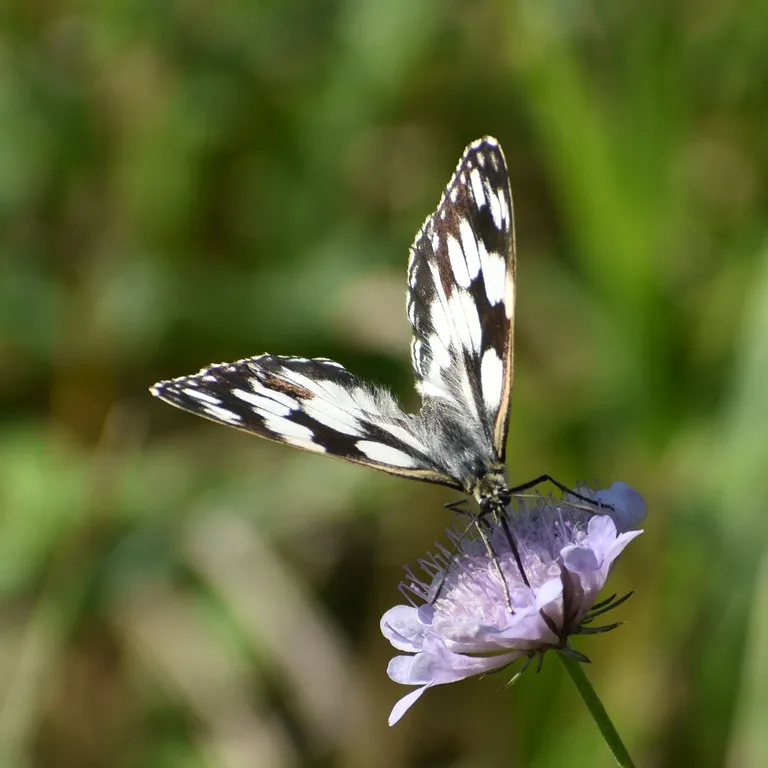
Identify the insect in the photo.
Melanargia galathea
